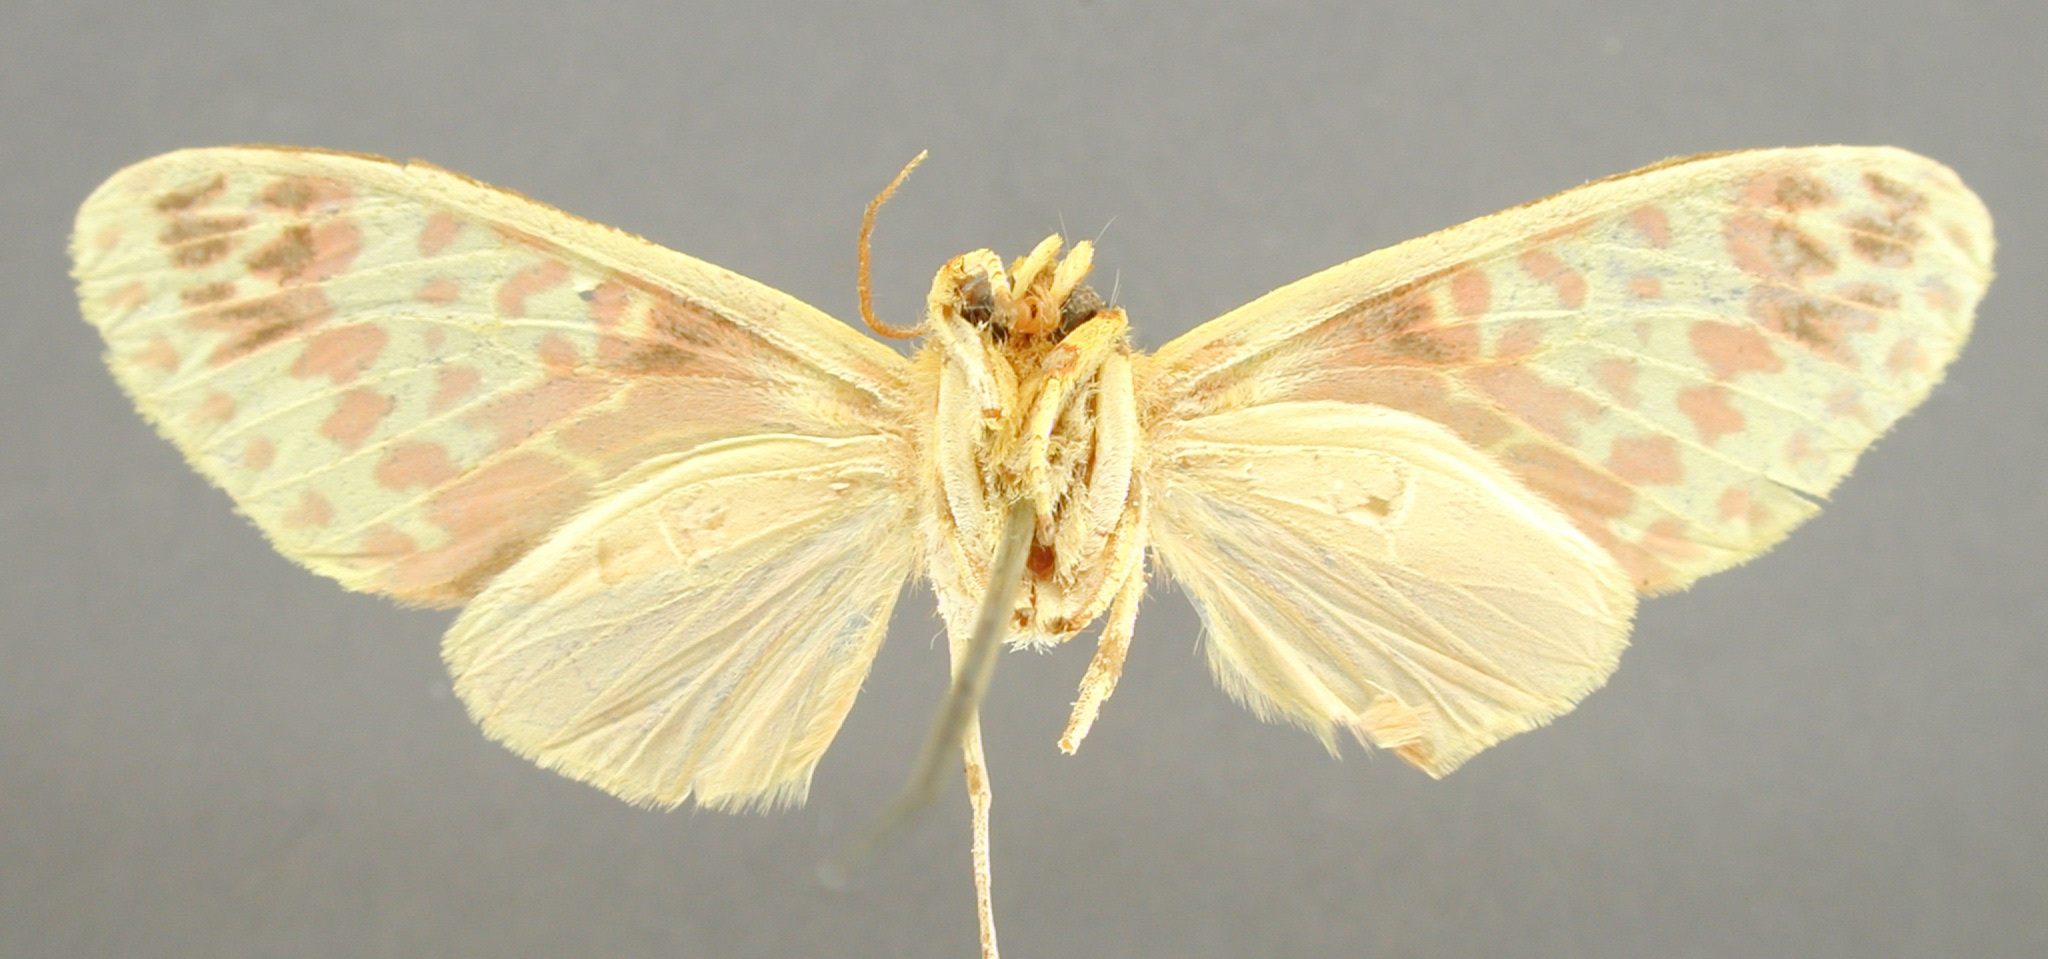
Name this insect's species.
Phaeomolis lepida
